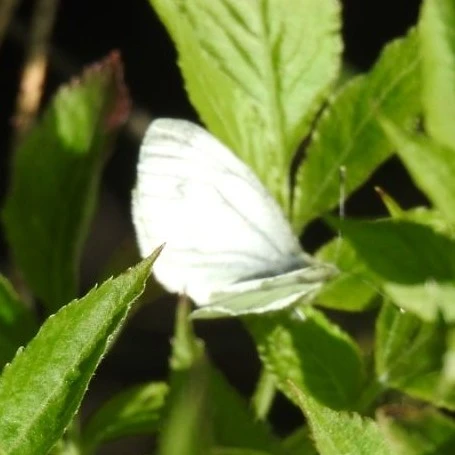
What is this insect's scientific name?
Pieris napi
